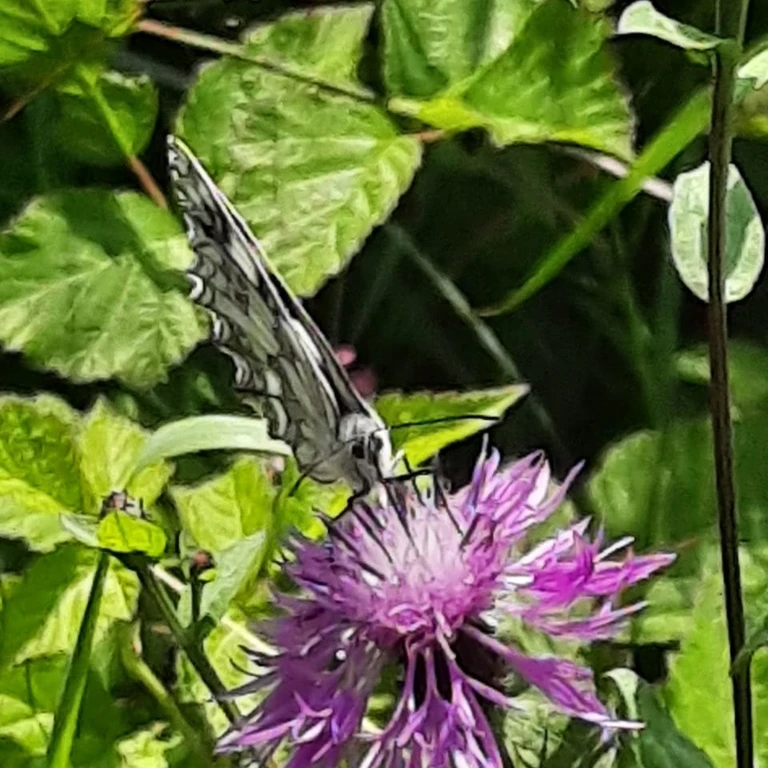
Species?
Melanargia galathea
